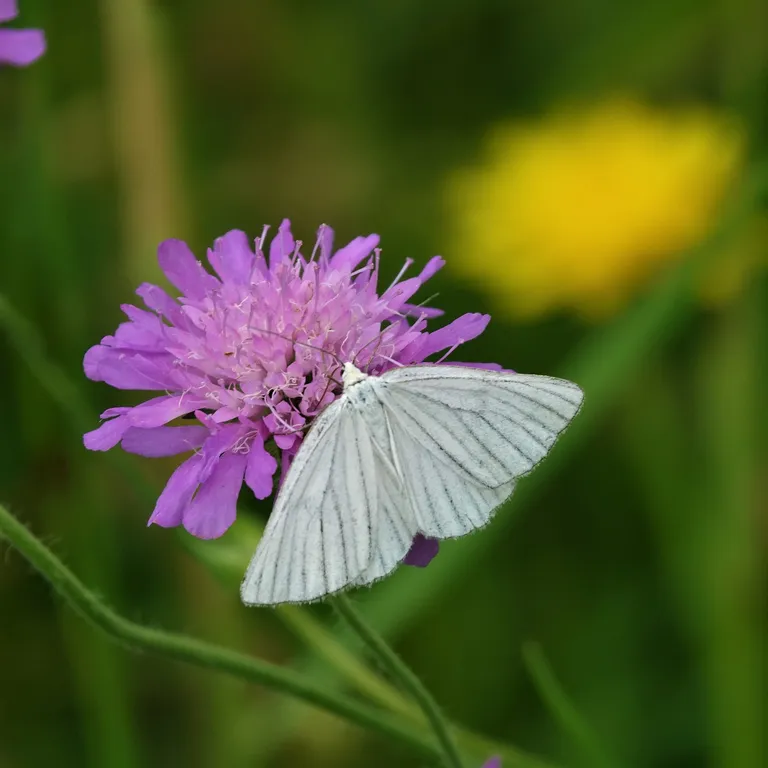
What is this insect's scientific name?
Siona lineata
